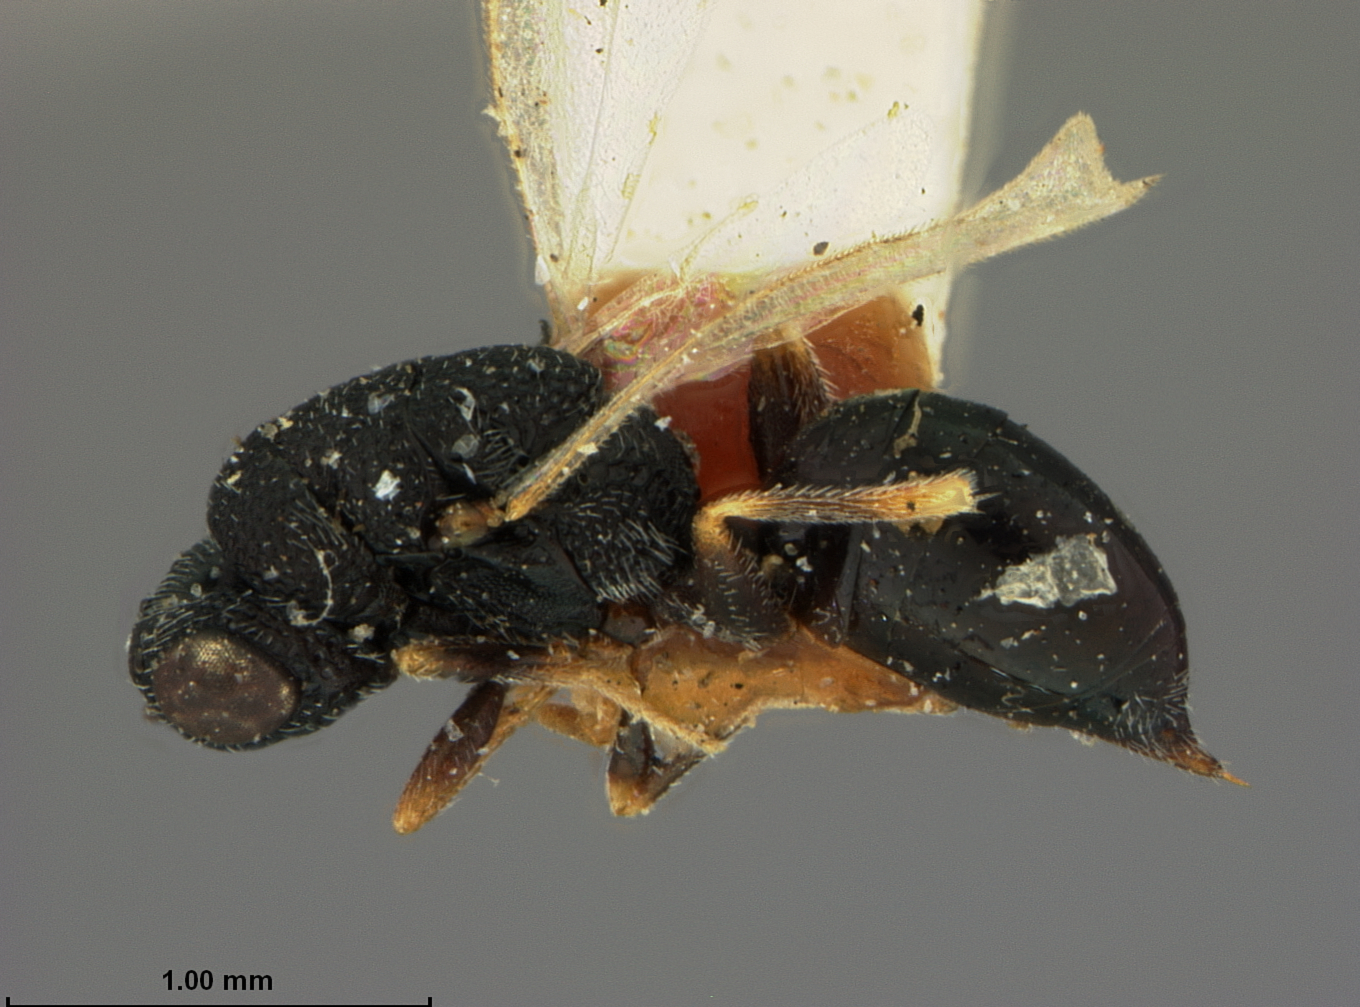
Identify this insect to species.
Decatoma maculipes
